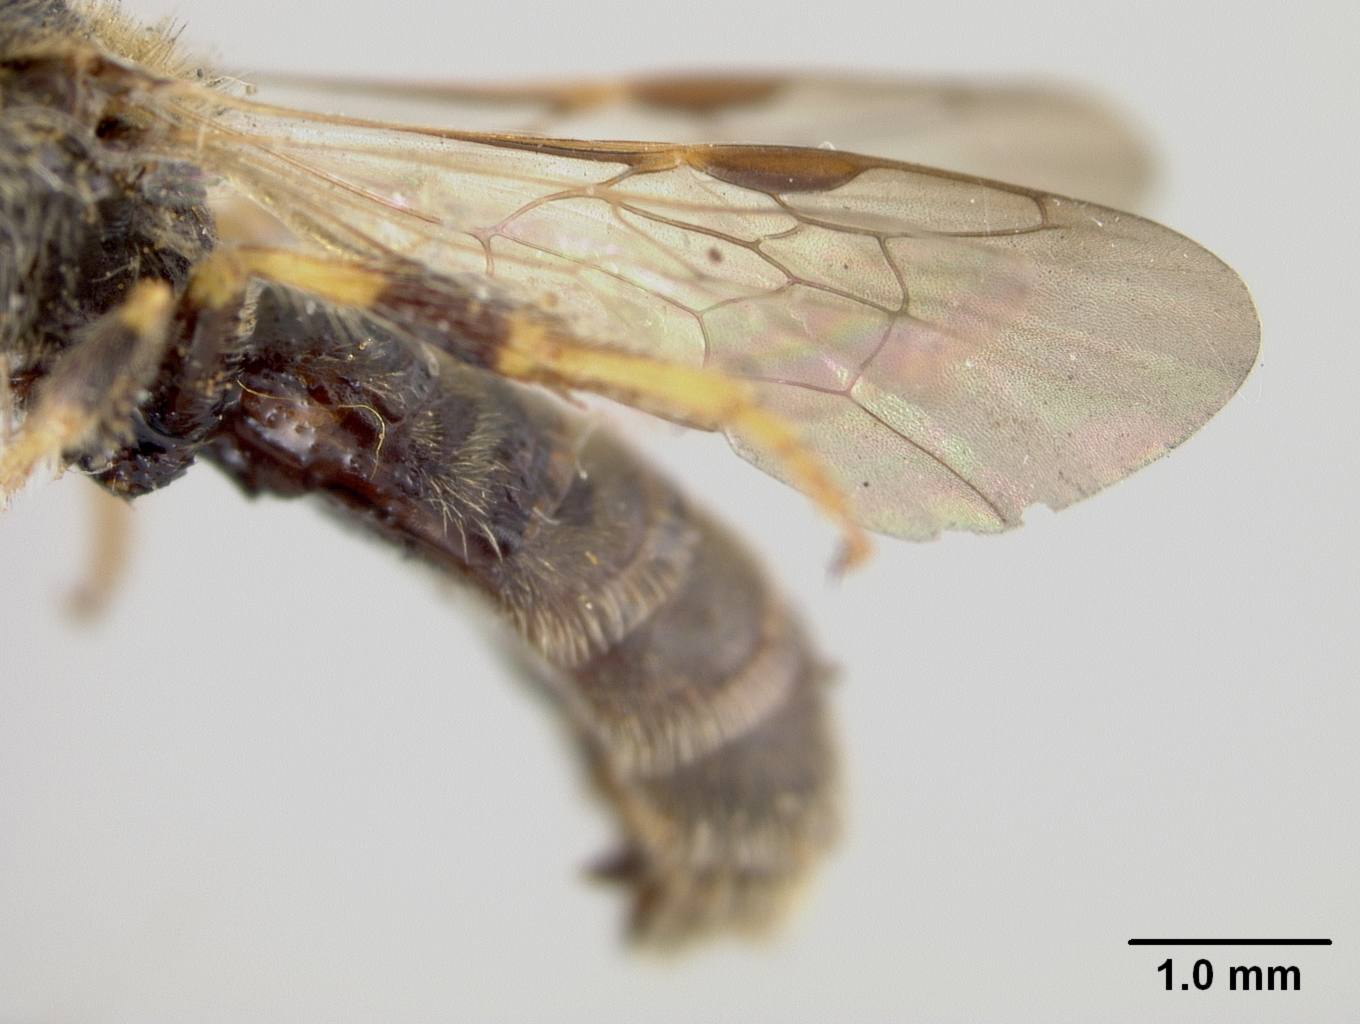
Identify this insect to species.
Panurginus piercei
